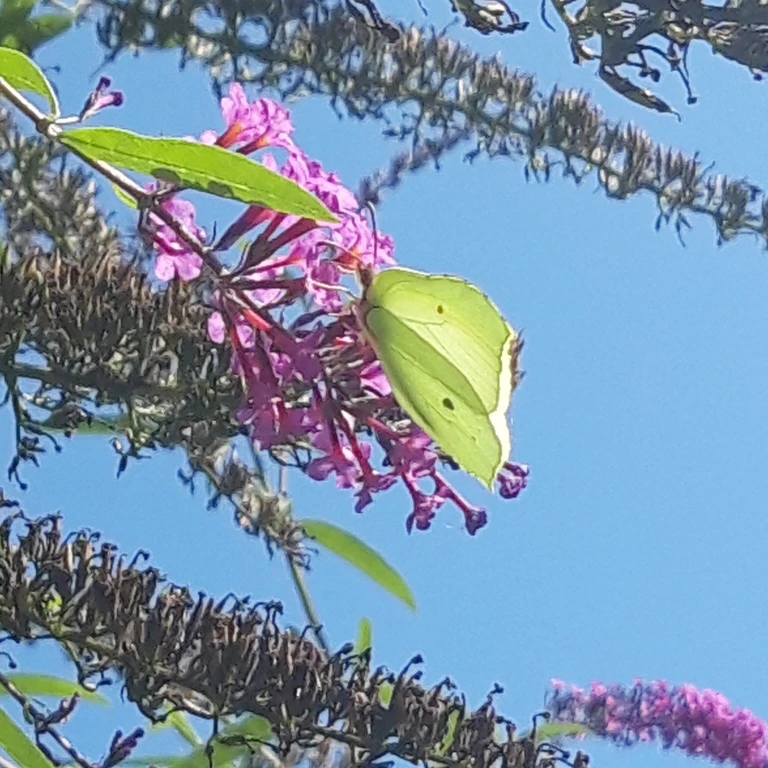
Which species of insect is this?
Gonepteryx rhamni
